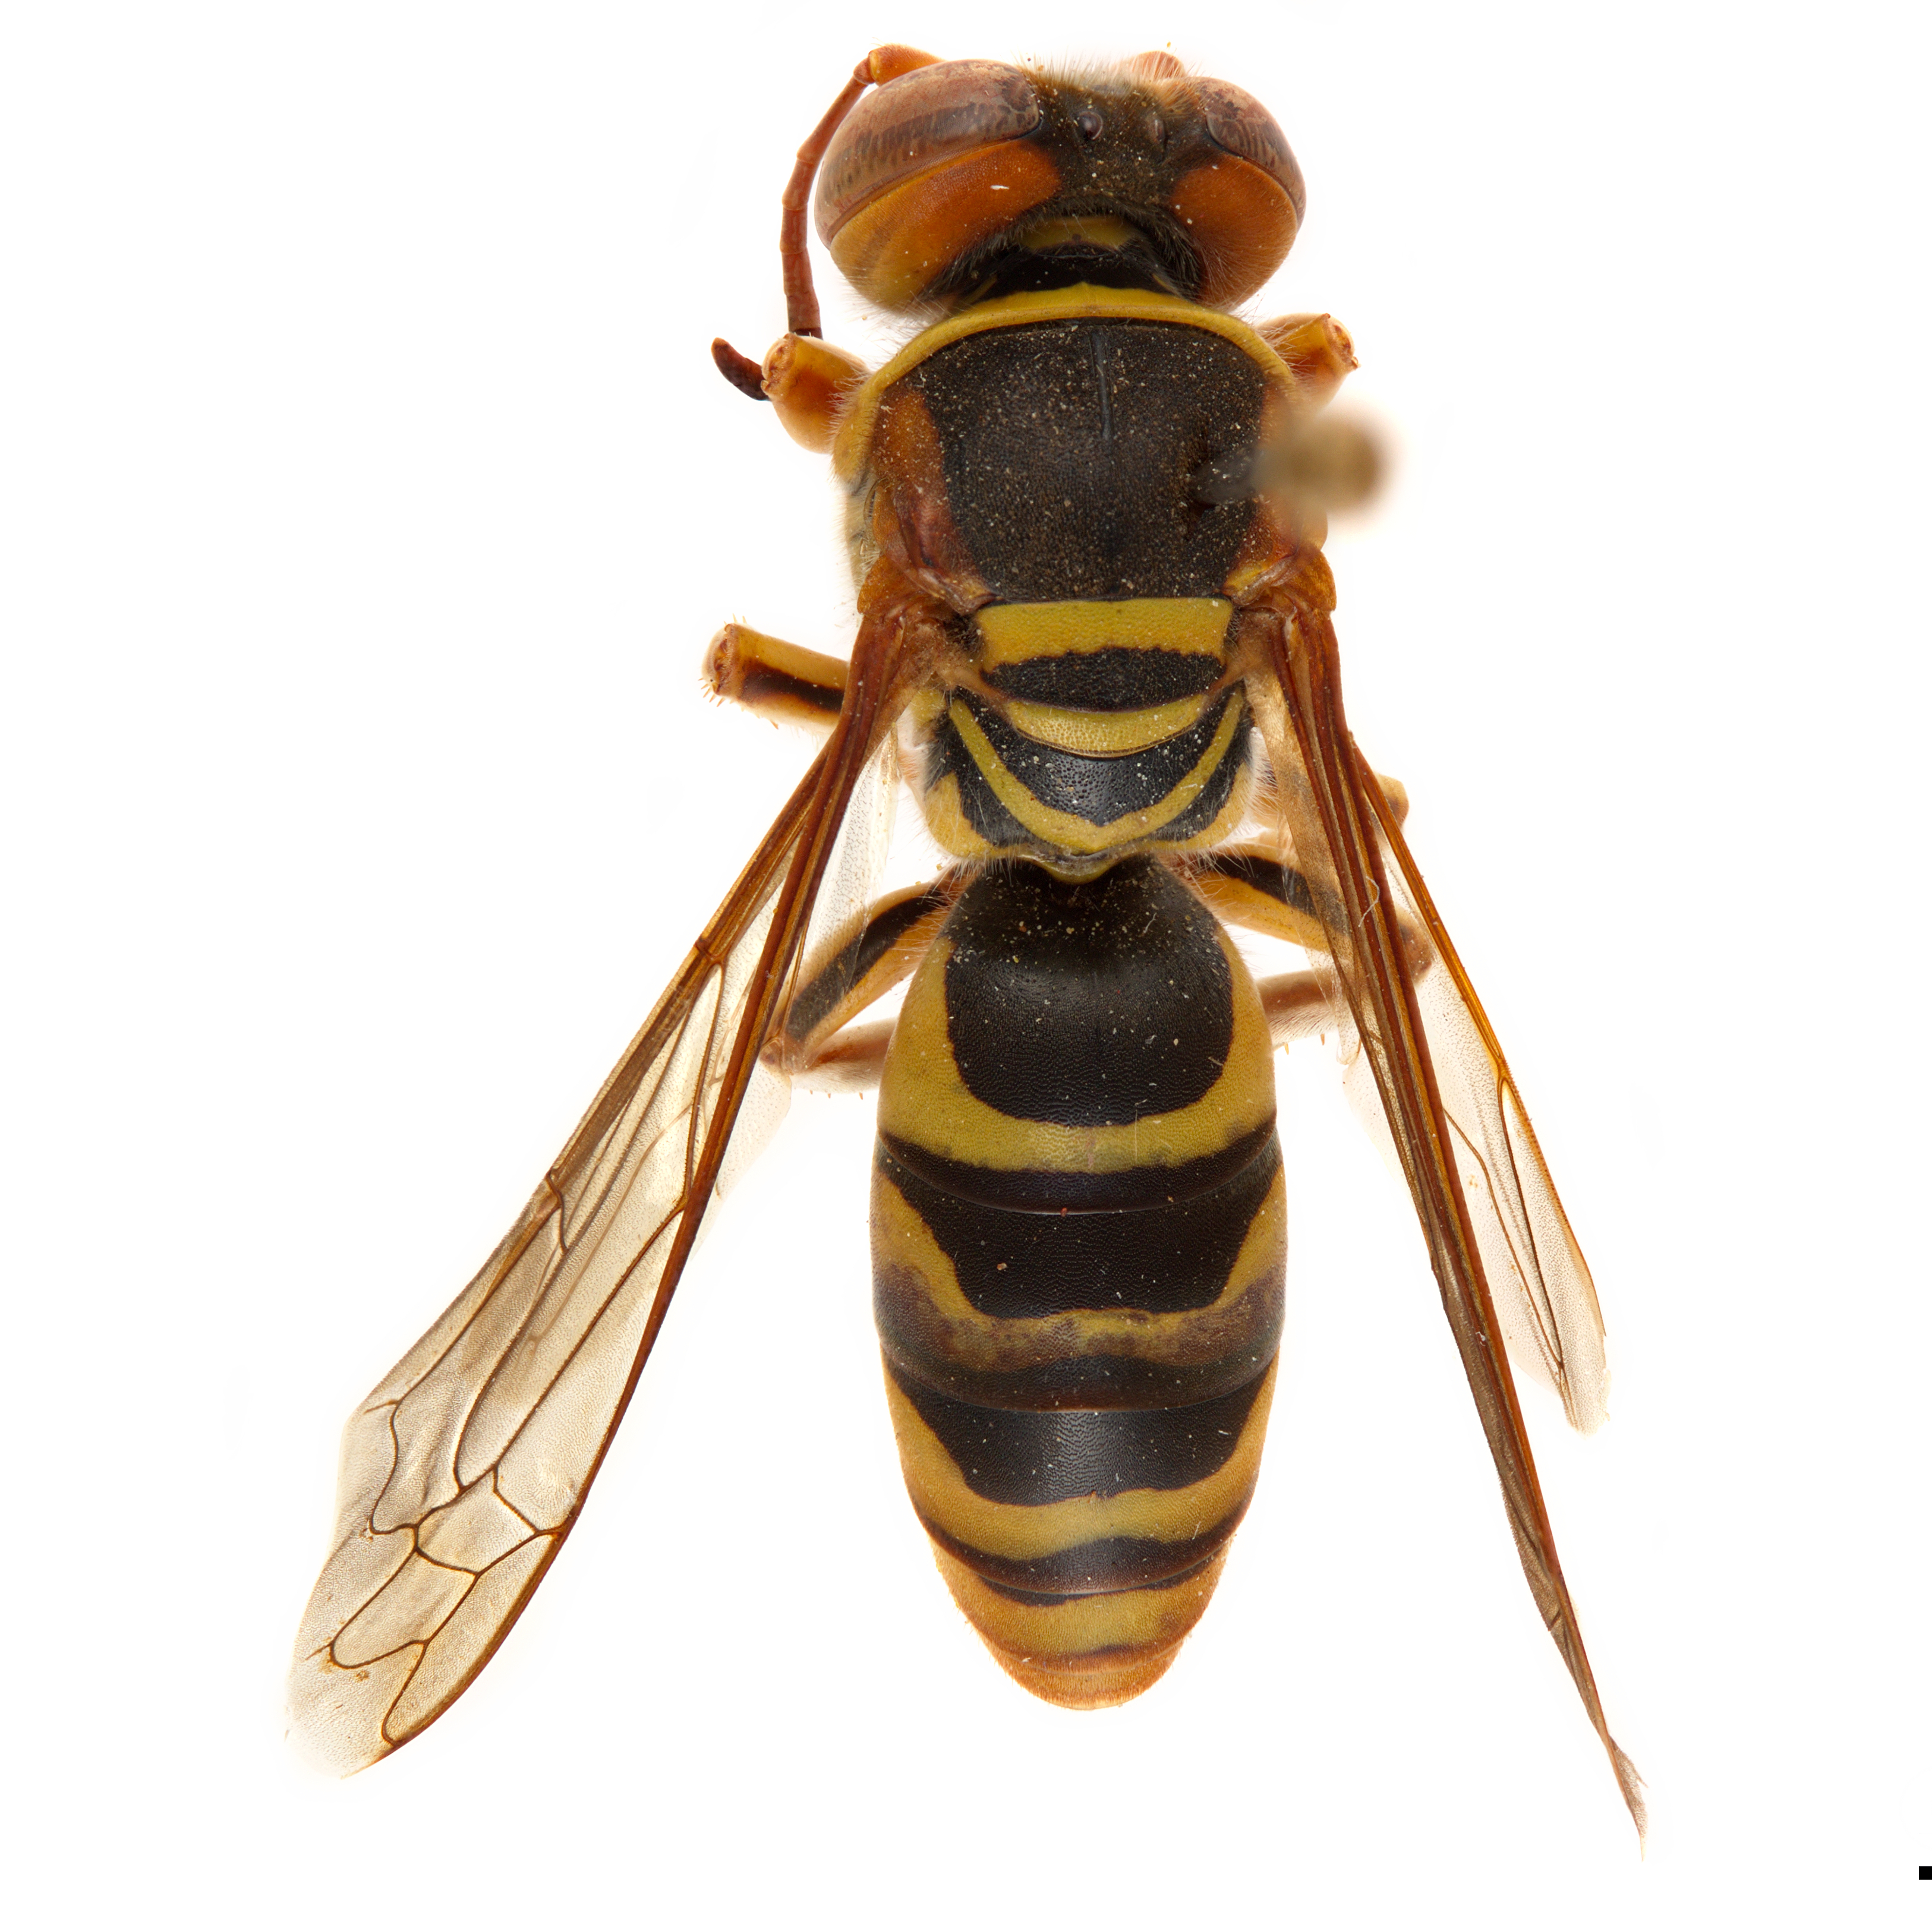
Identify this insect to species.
Rubrica nastuta
